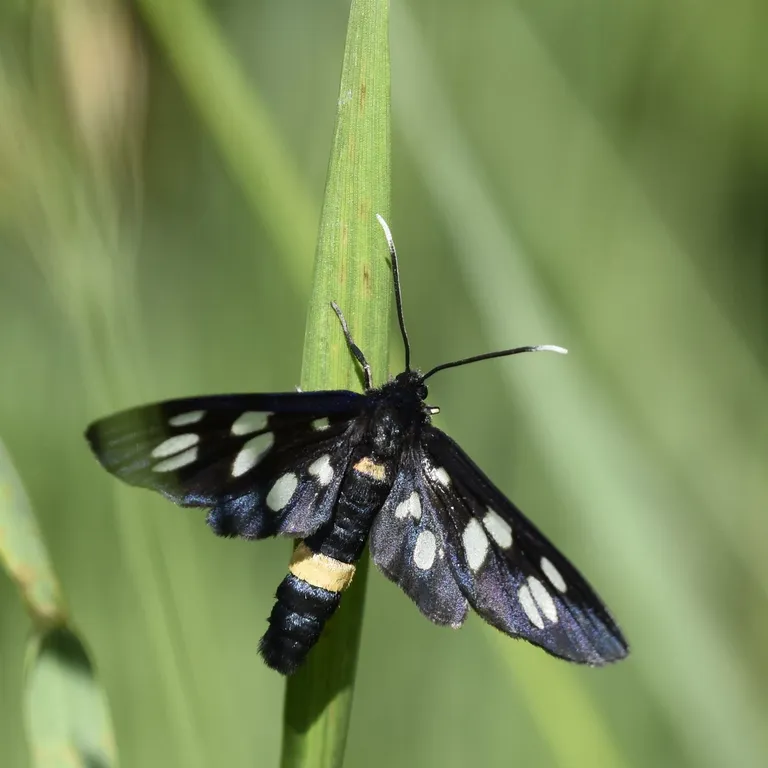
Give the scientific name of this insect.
Amata phegea
